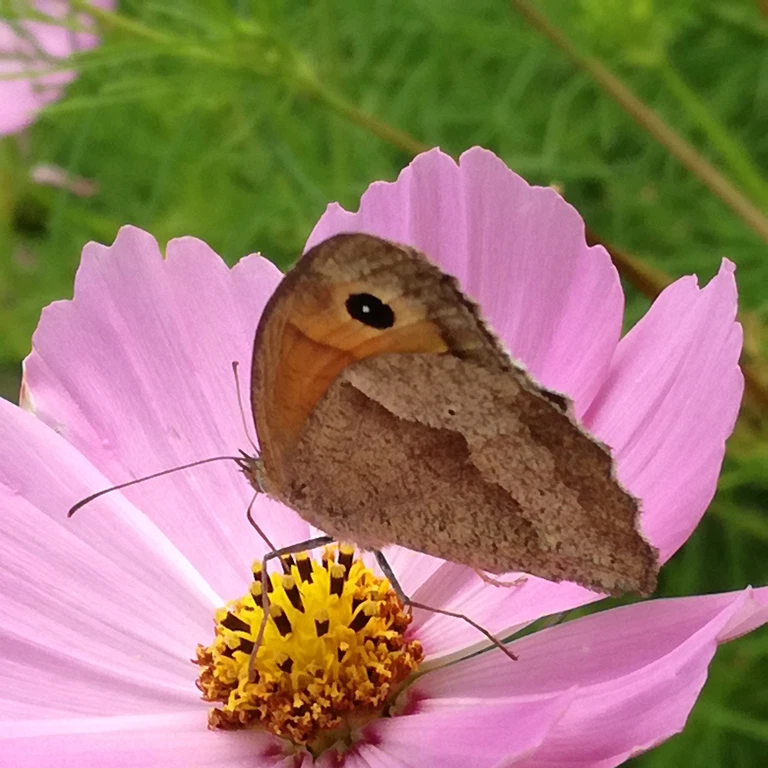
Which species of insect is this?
Maniola jurtina
